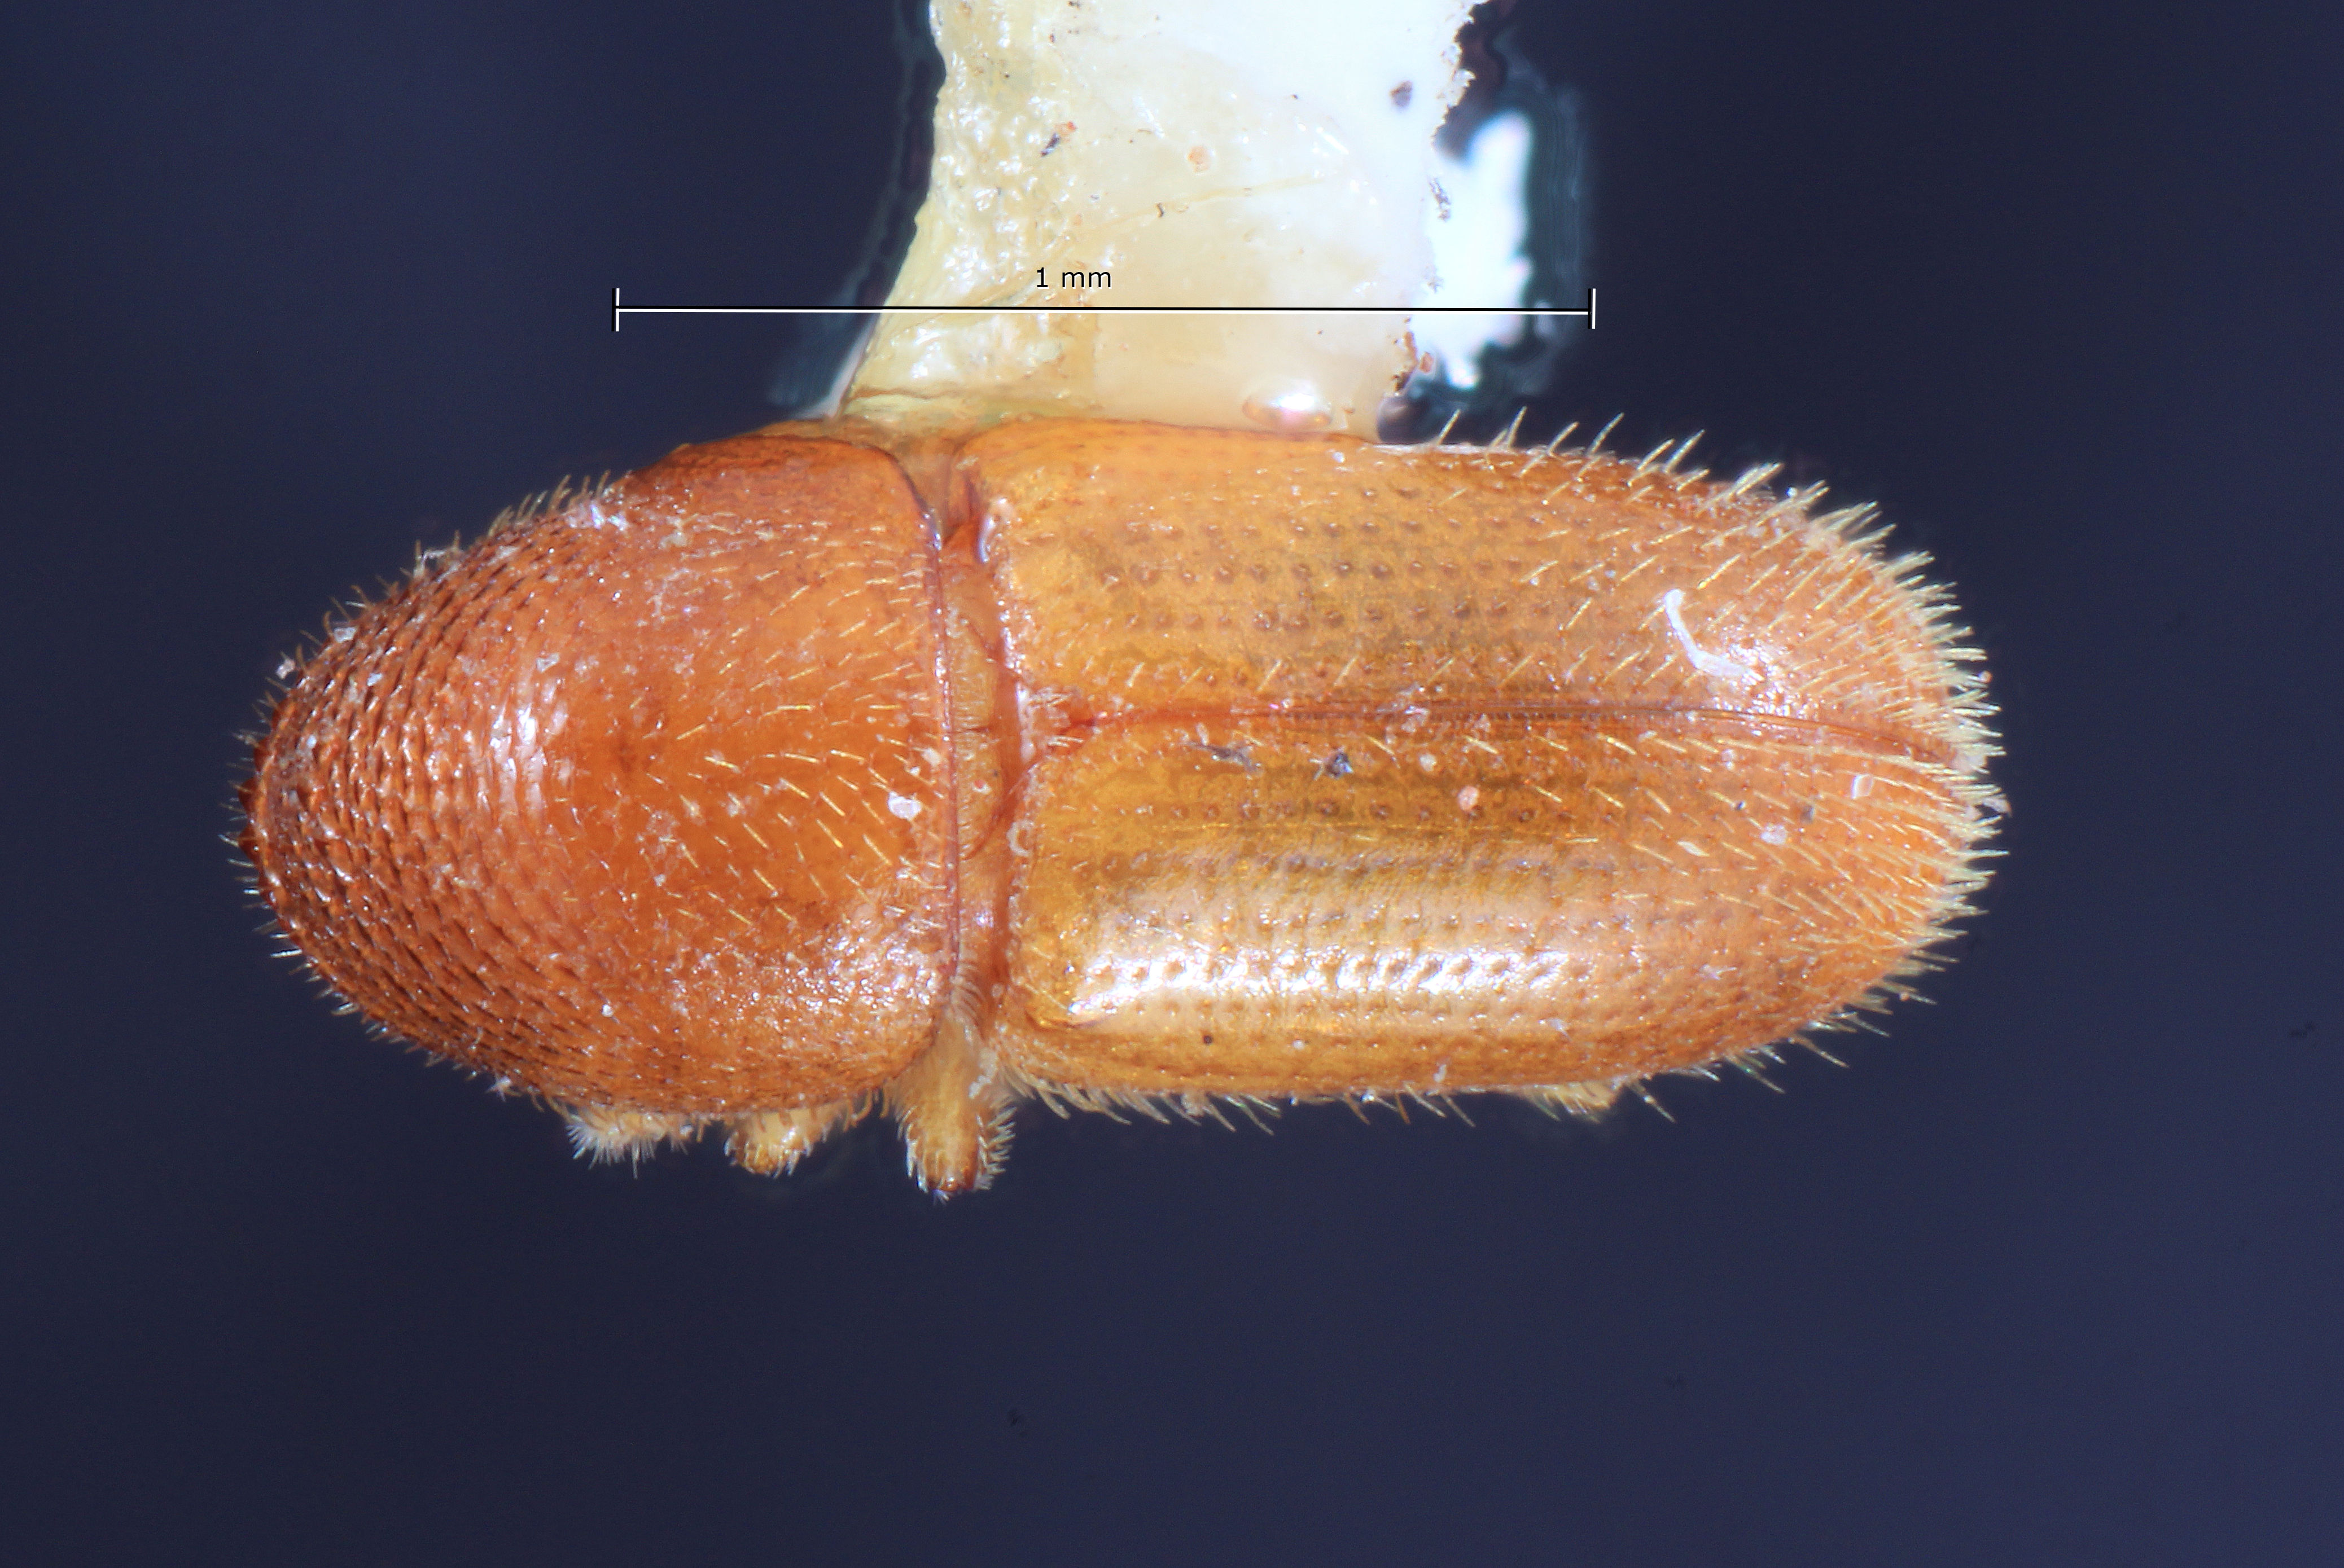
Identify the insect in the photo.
Dendroterus eximius
